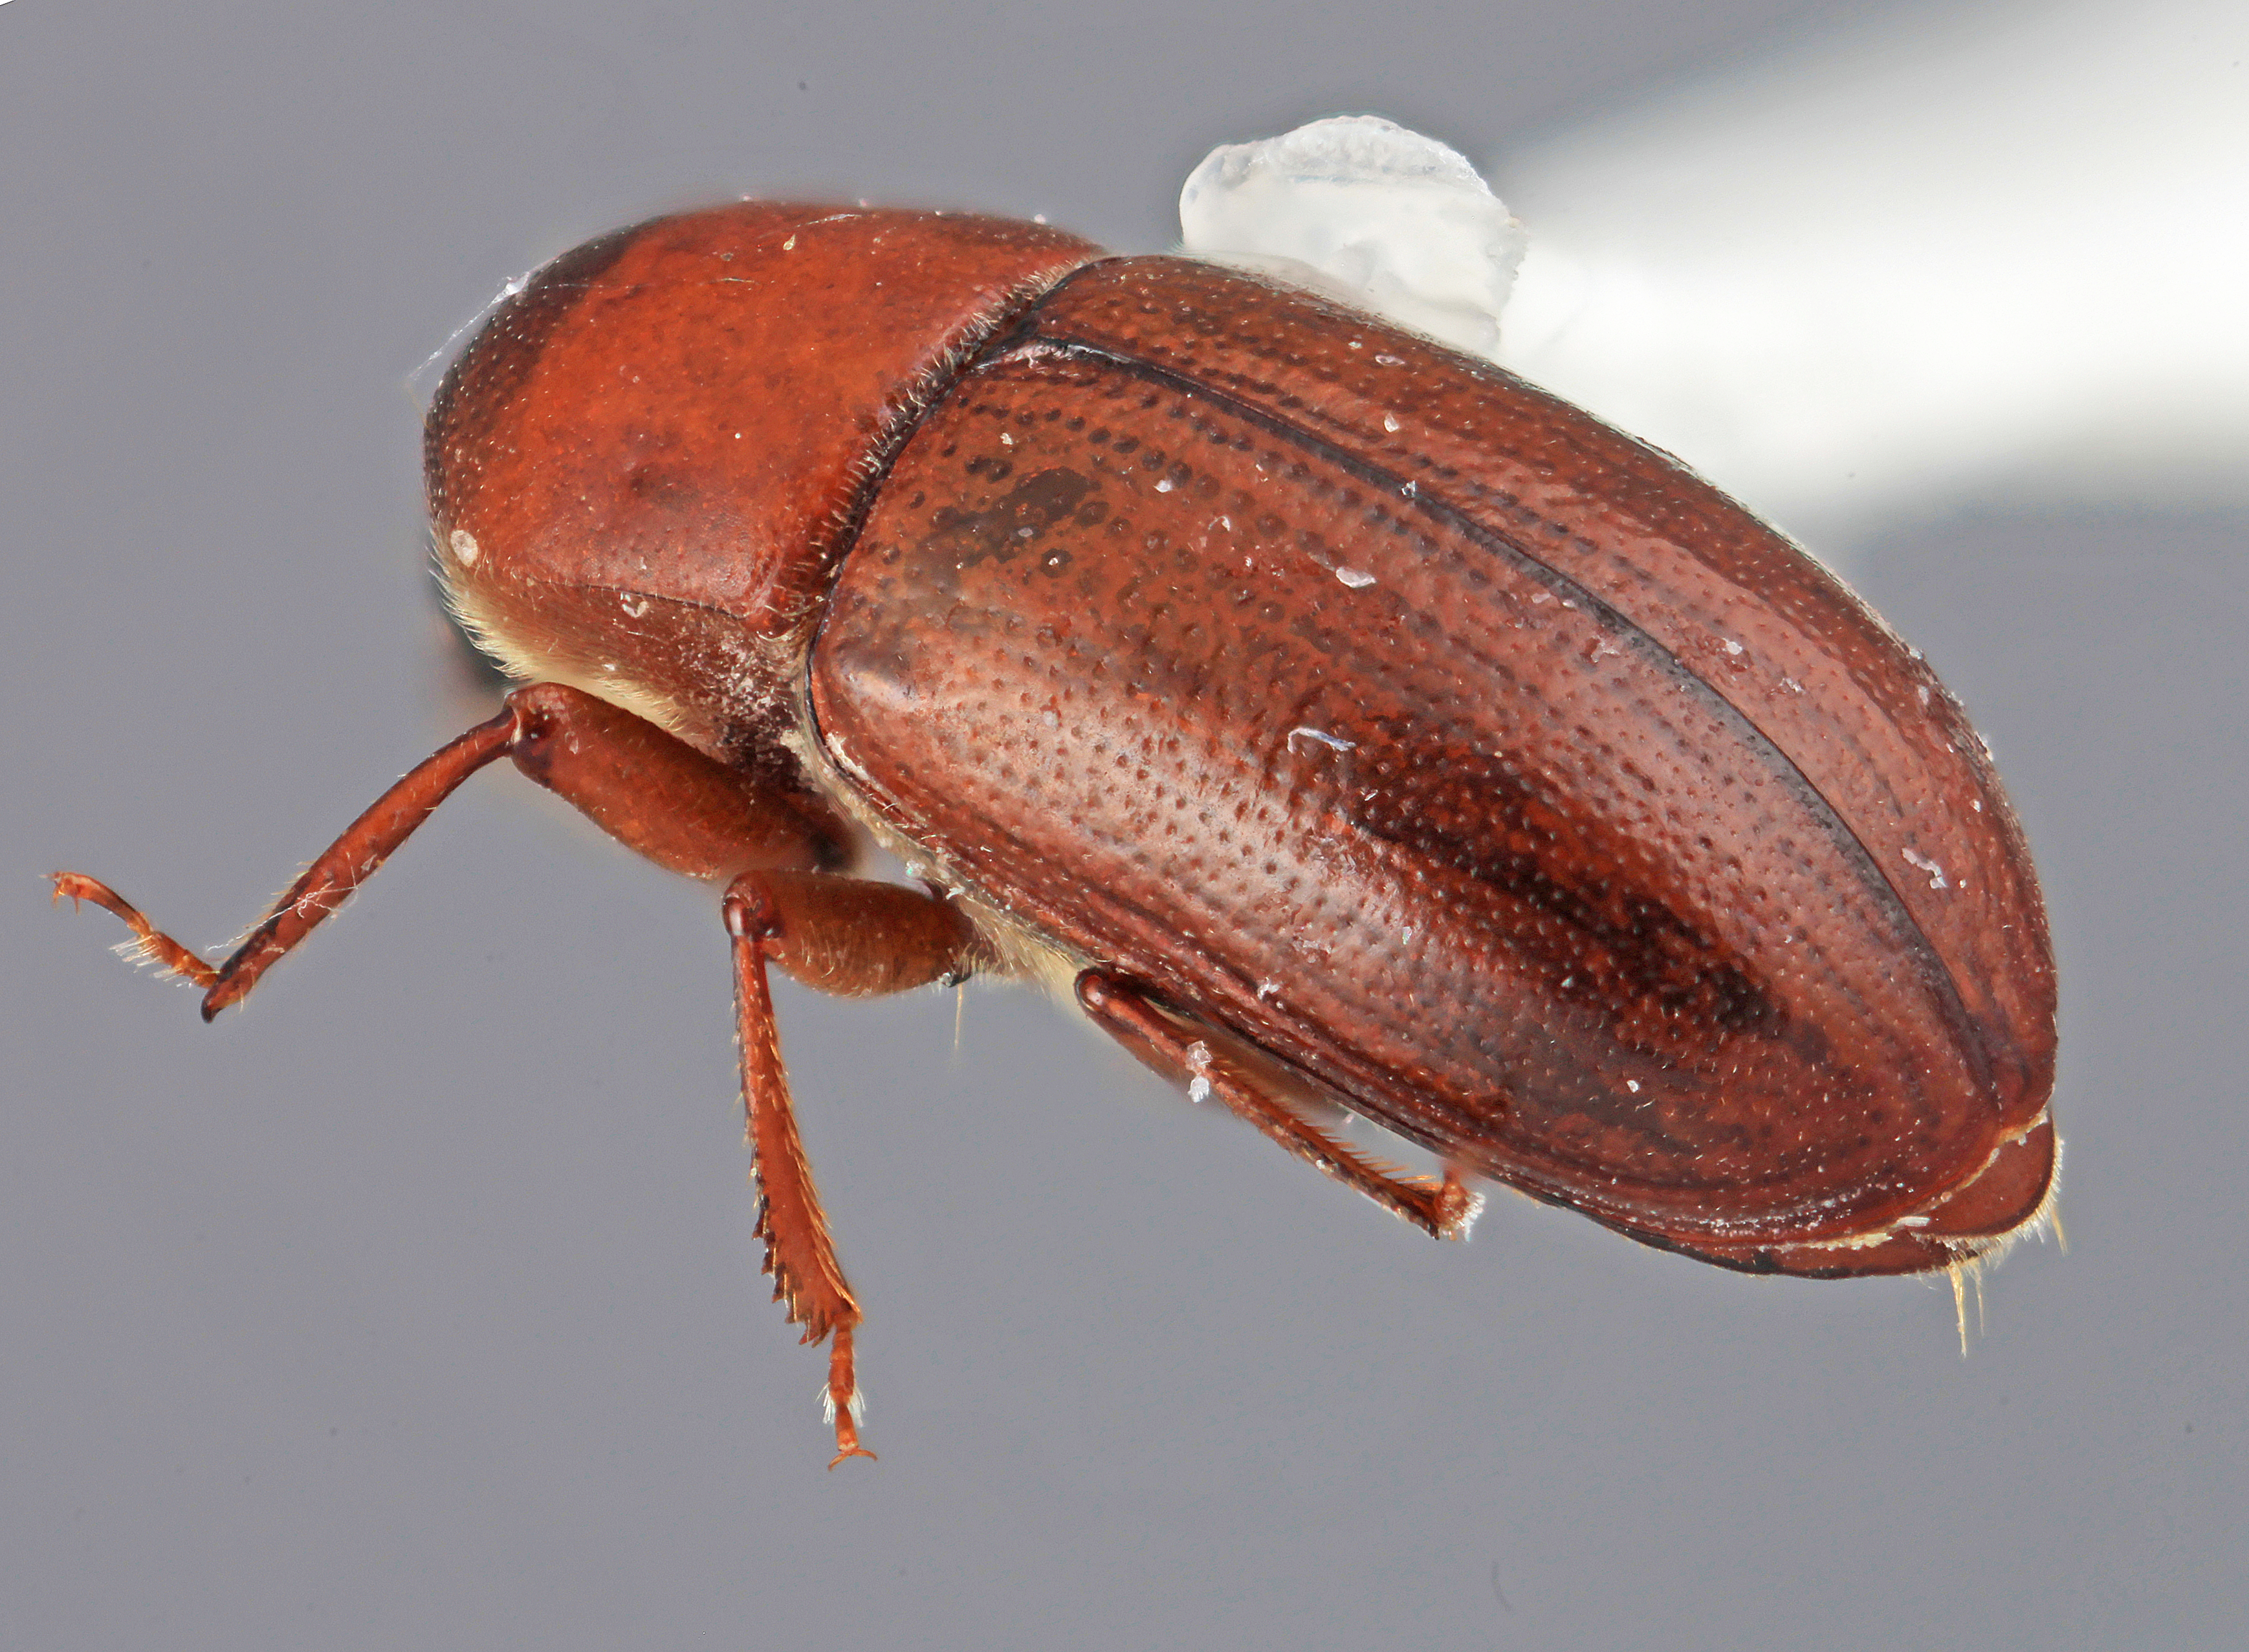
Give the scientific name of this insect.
Scolytodes gunnerae
